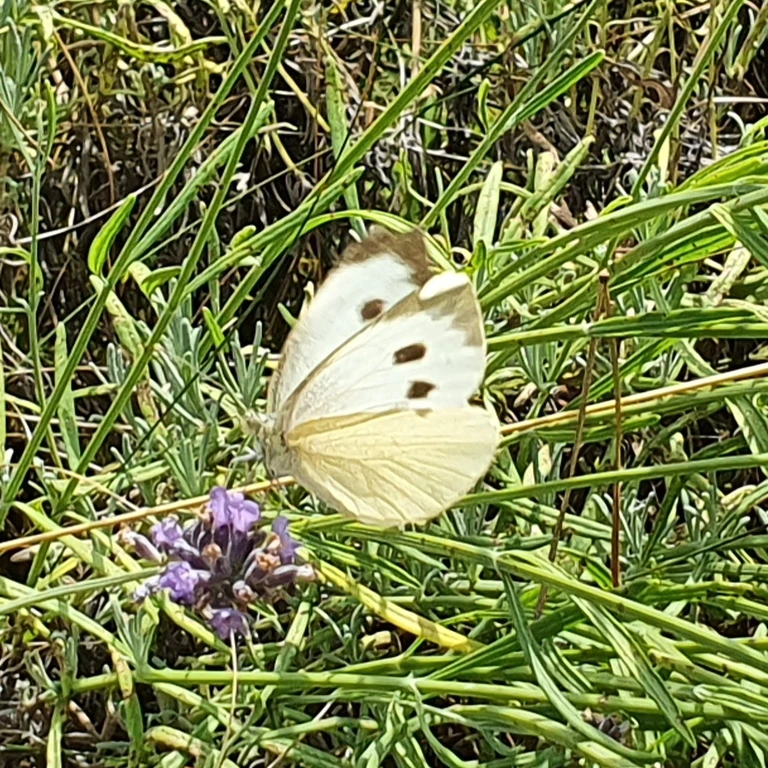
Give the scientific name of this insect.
Pieris brassicae
